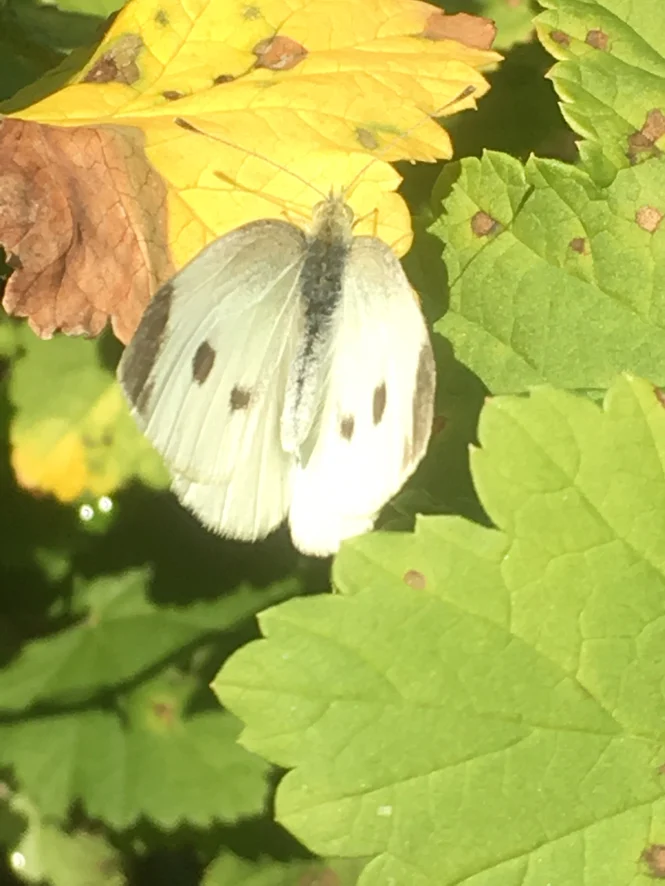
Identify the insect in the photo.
Pieris rapae
